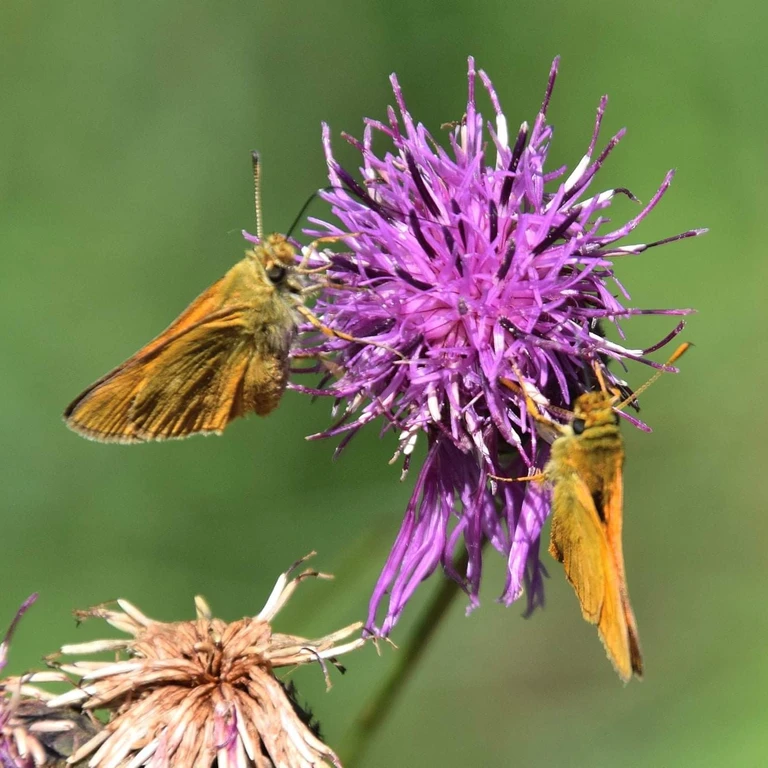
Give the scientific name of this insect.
Ochlodes sylvanus (also Ochlodes venata)
